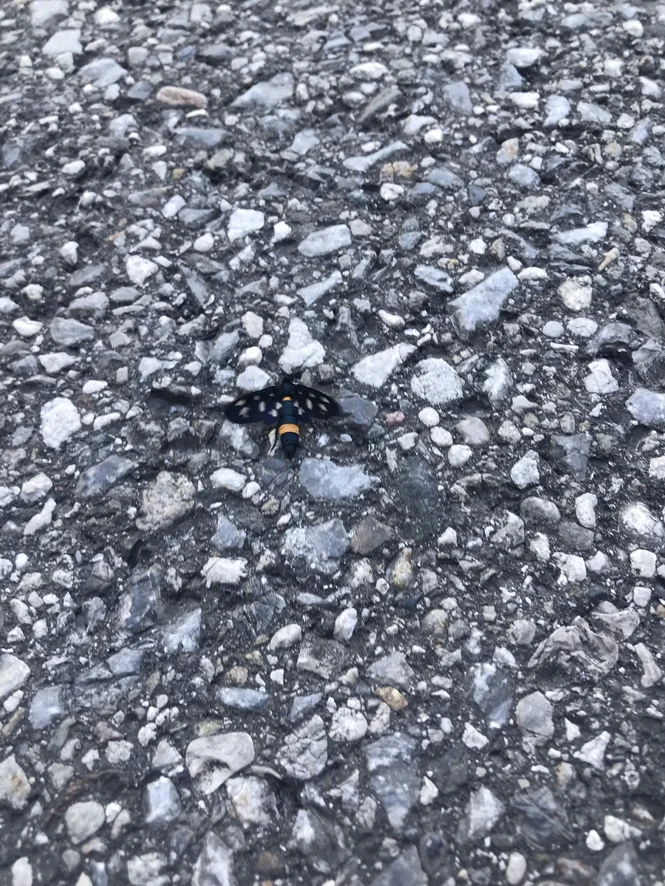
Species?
Amata phegea
